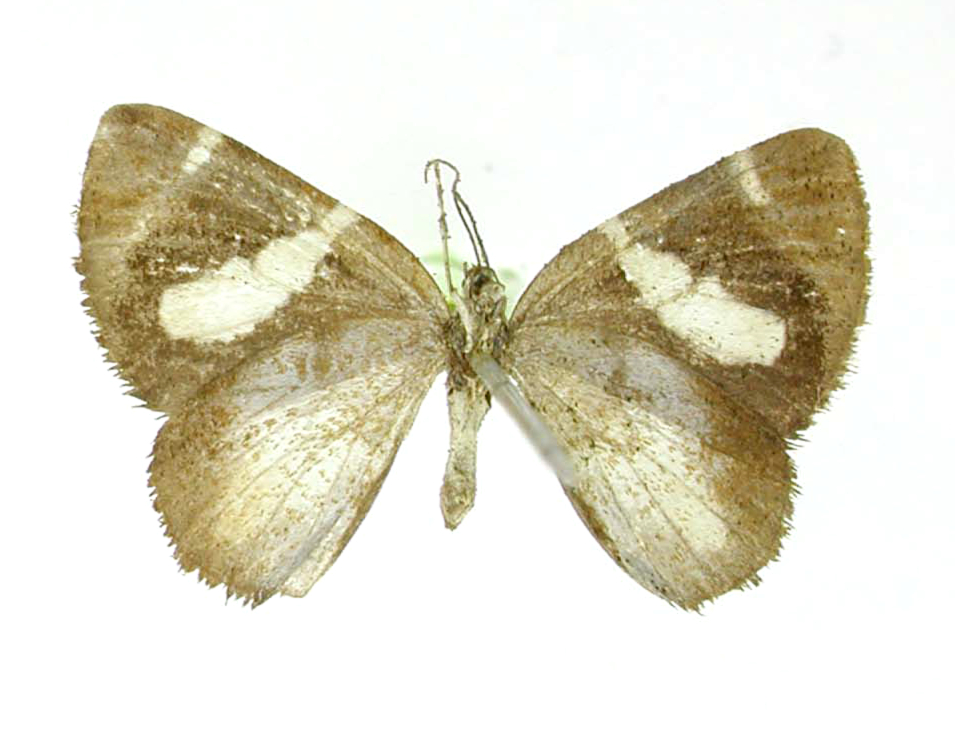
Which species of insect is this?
Heterusia barbara
